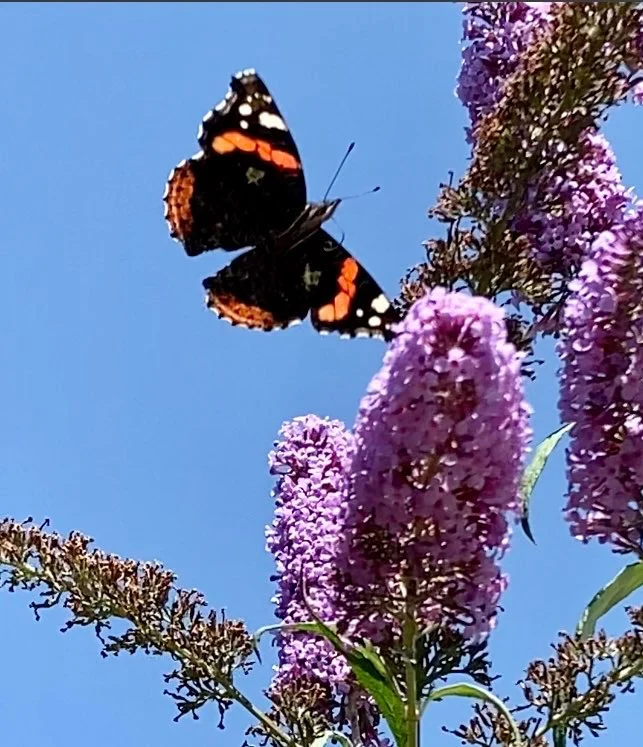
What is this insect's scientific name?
Vanessa atalanta
